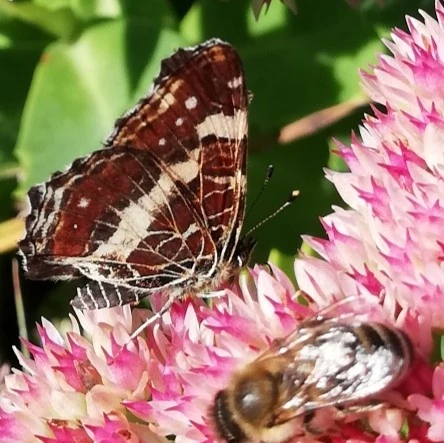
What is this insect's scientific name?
Araschnia levana
